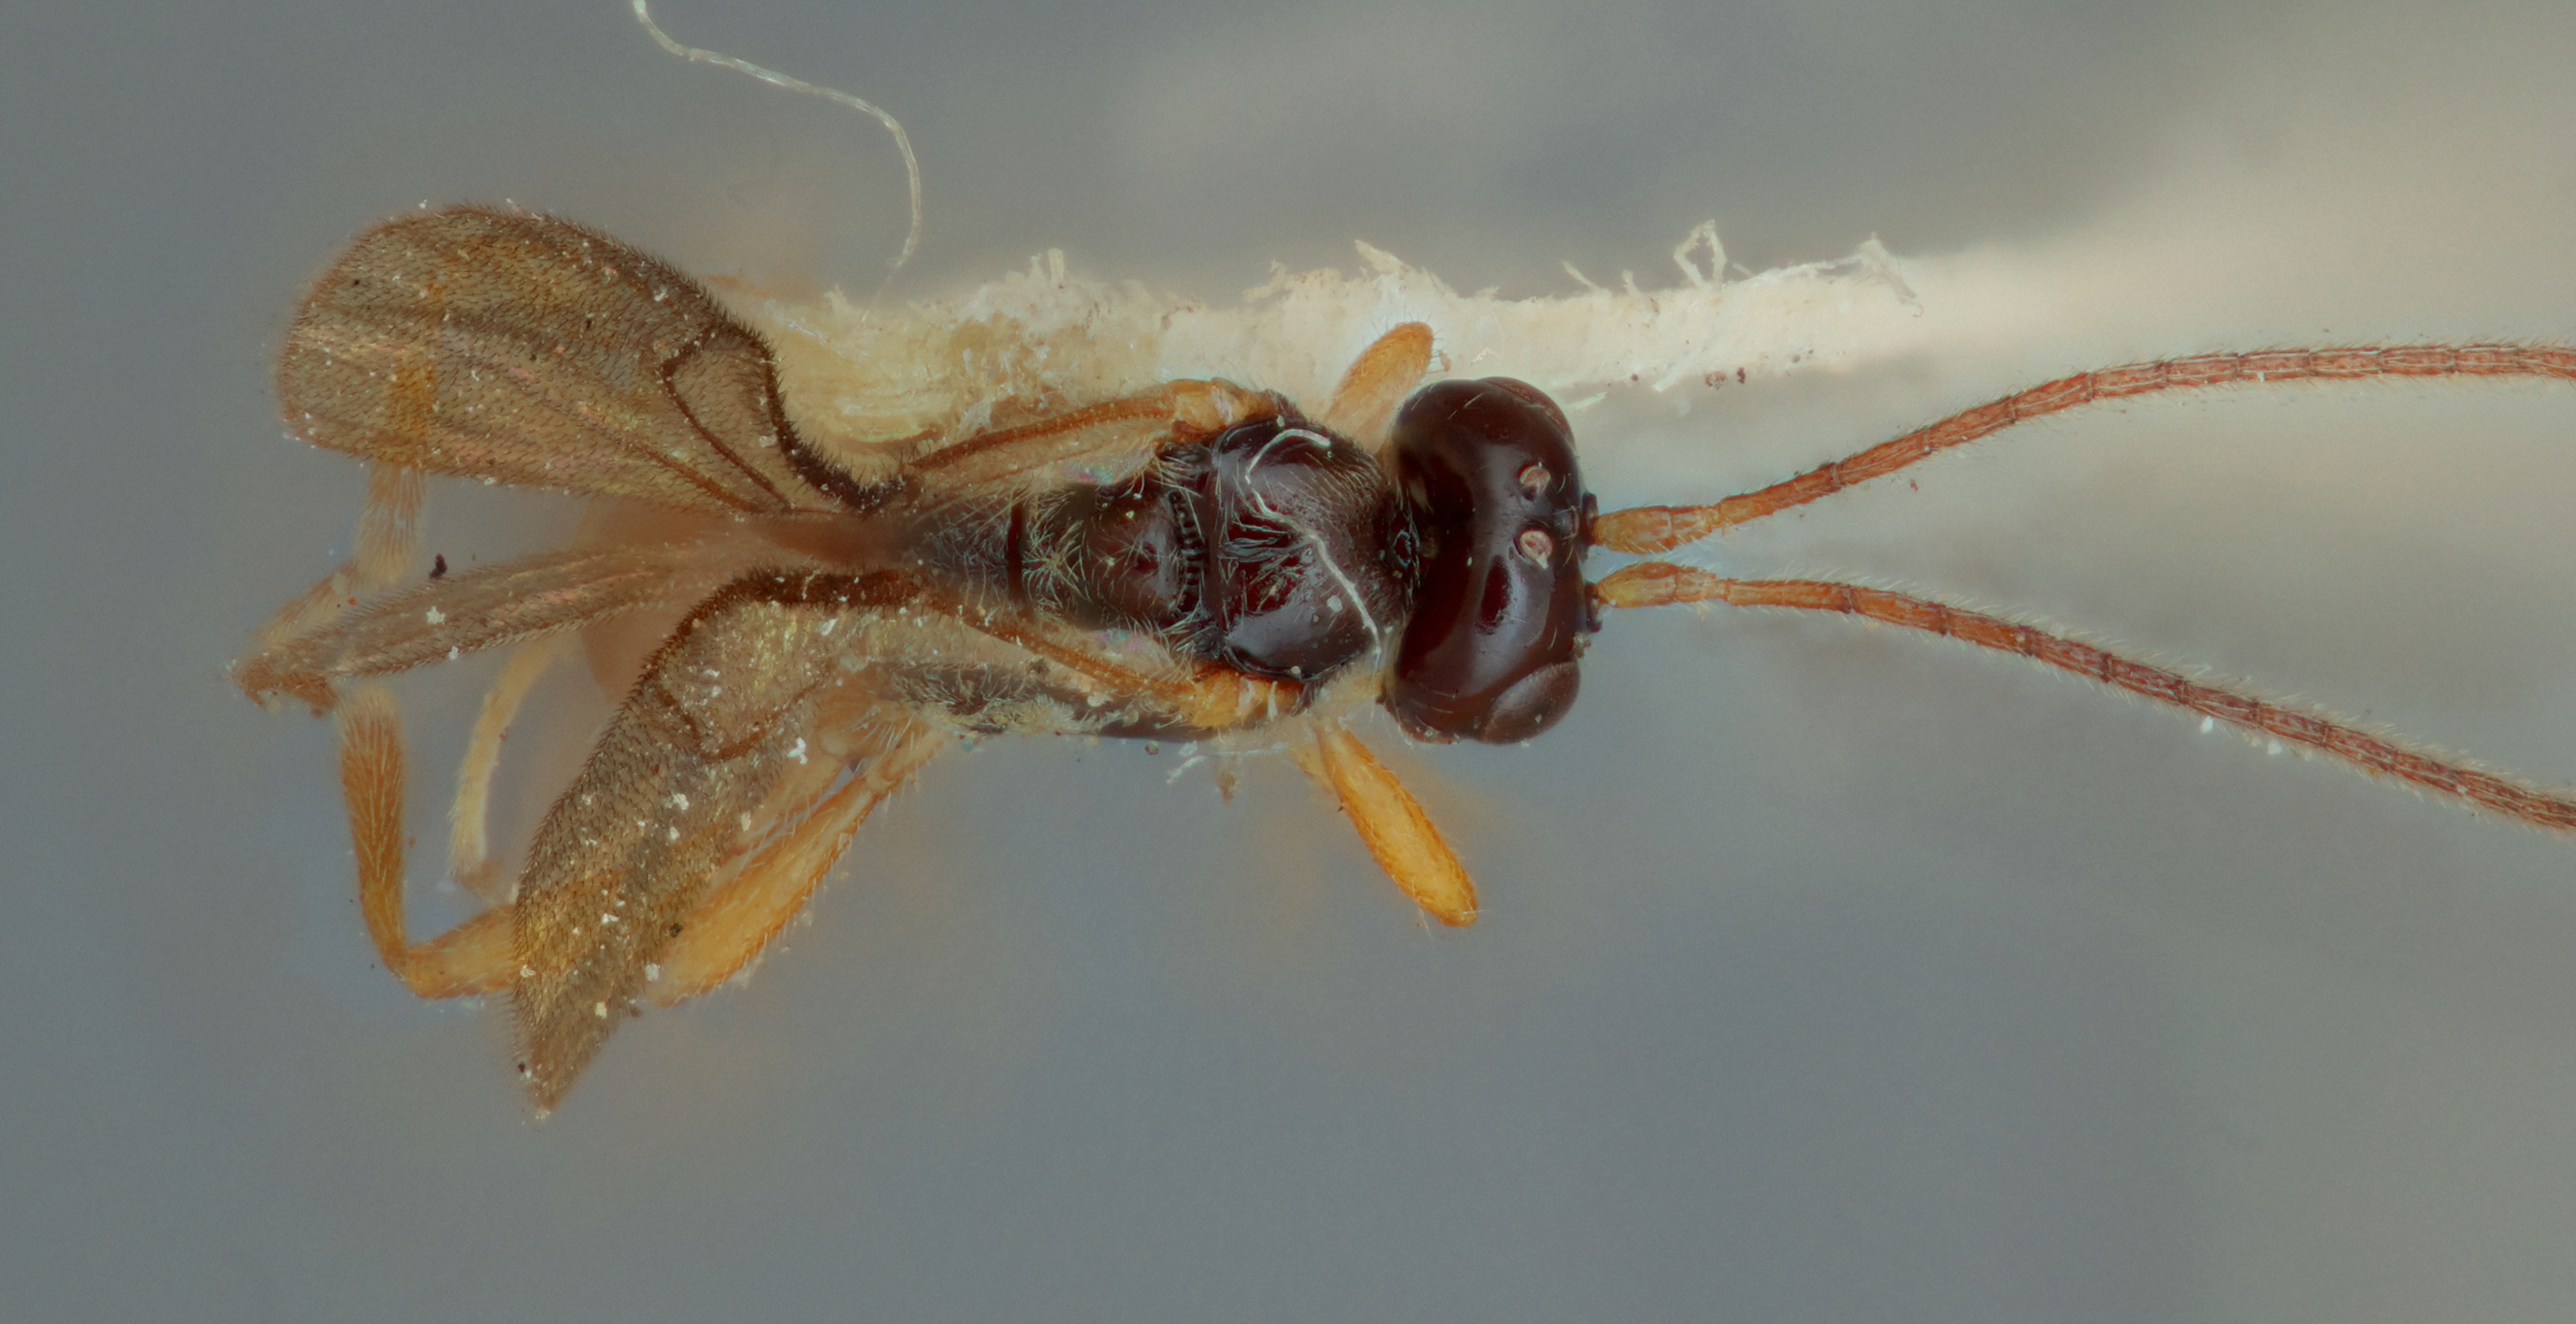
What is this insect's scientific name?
Dacnusa agromyzae
